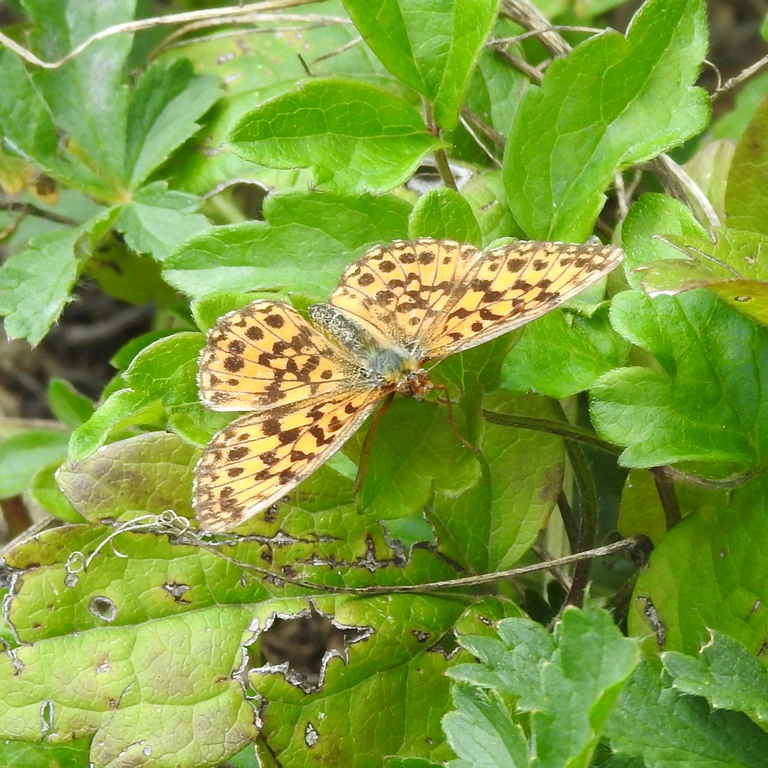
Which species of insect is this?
Boloria dia
